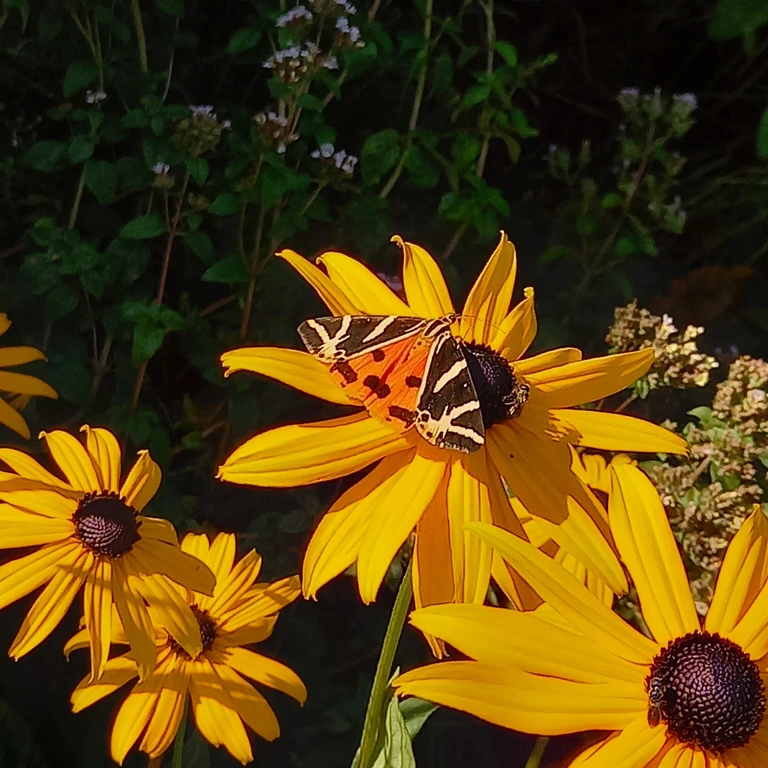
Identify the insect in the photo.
Euplagia quadripunctaria
